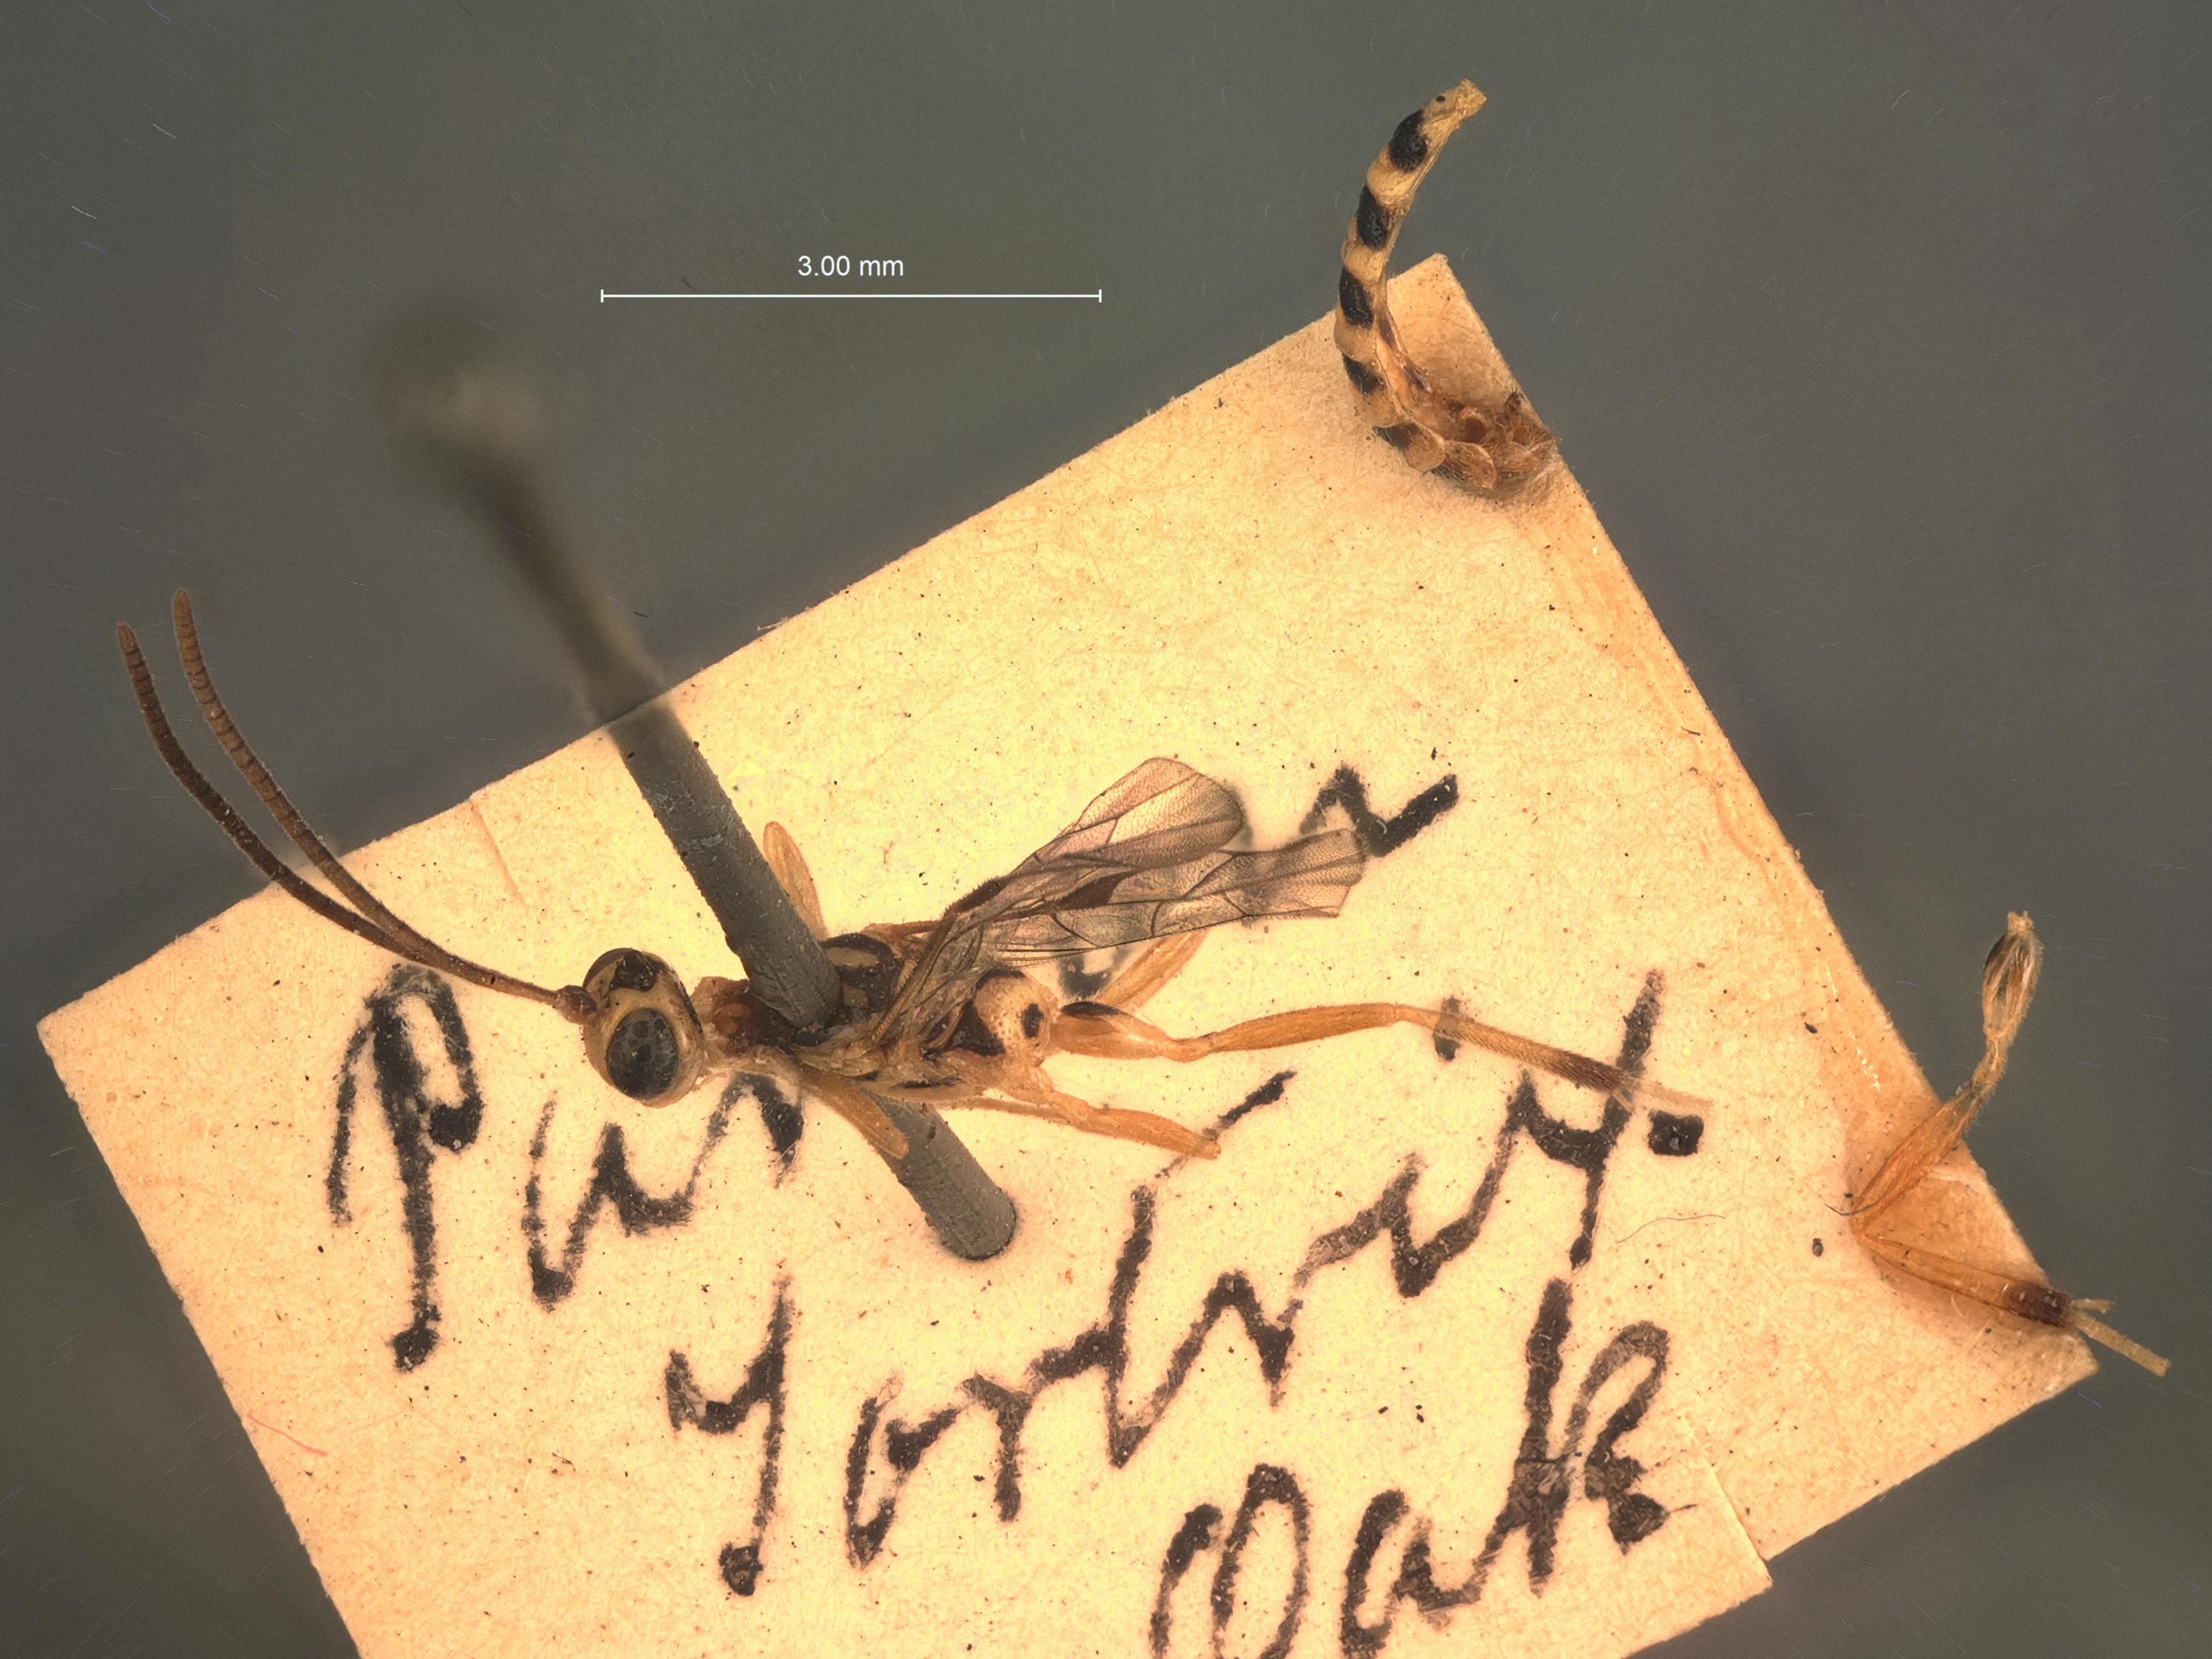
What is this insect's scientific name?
Glypta xanthozonata
